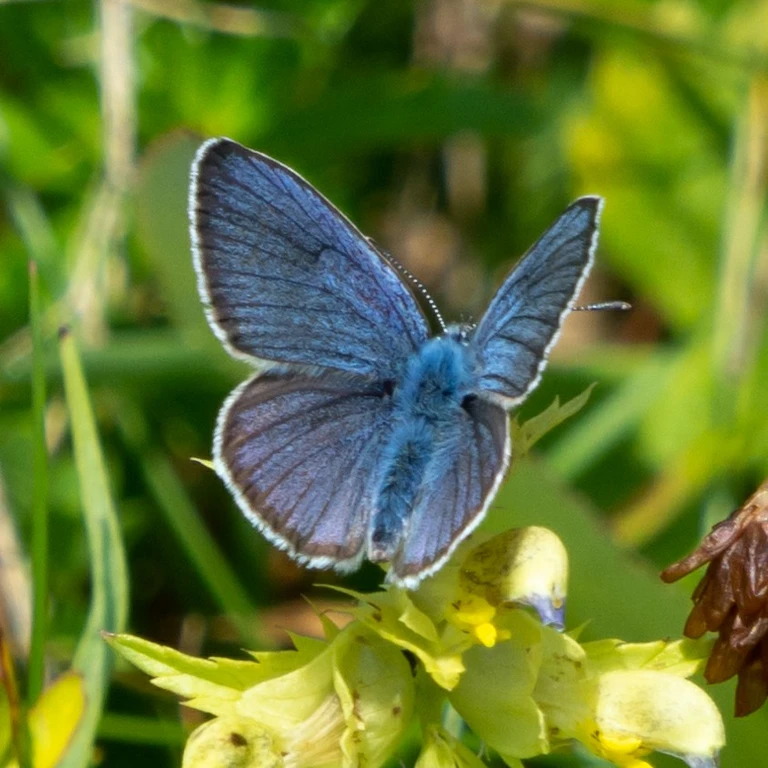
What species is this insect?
Cyaniris semiargus
